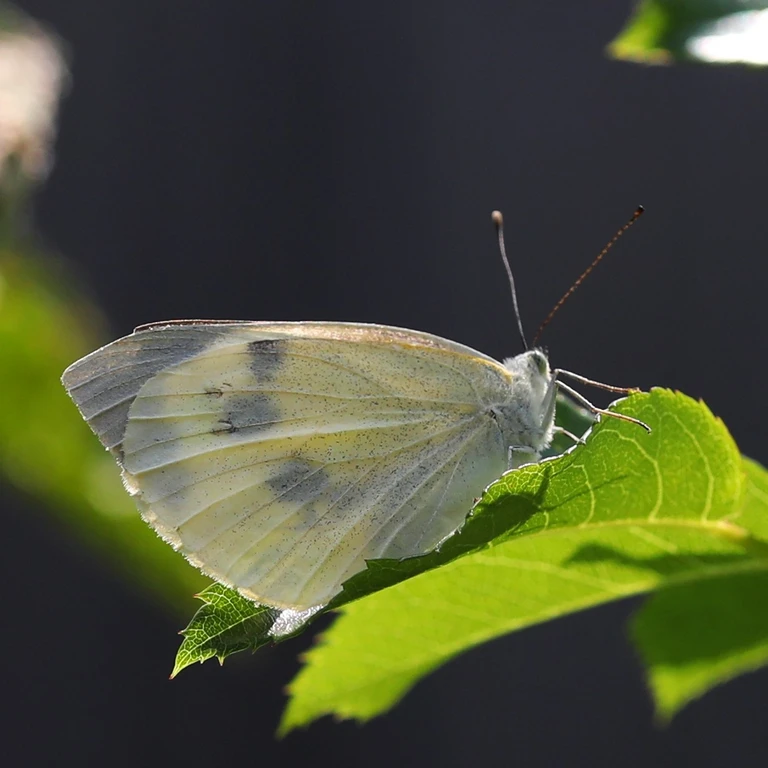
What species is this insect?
Pieris brassicae
